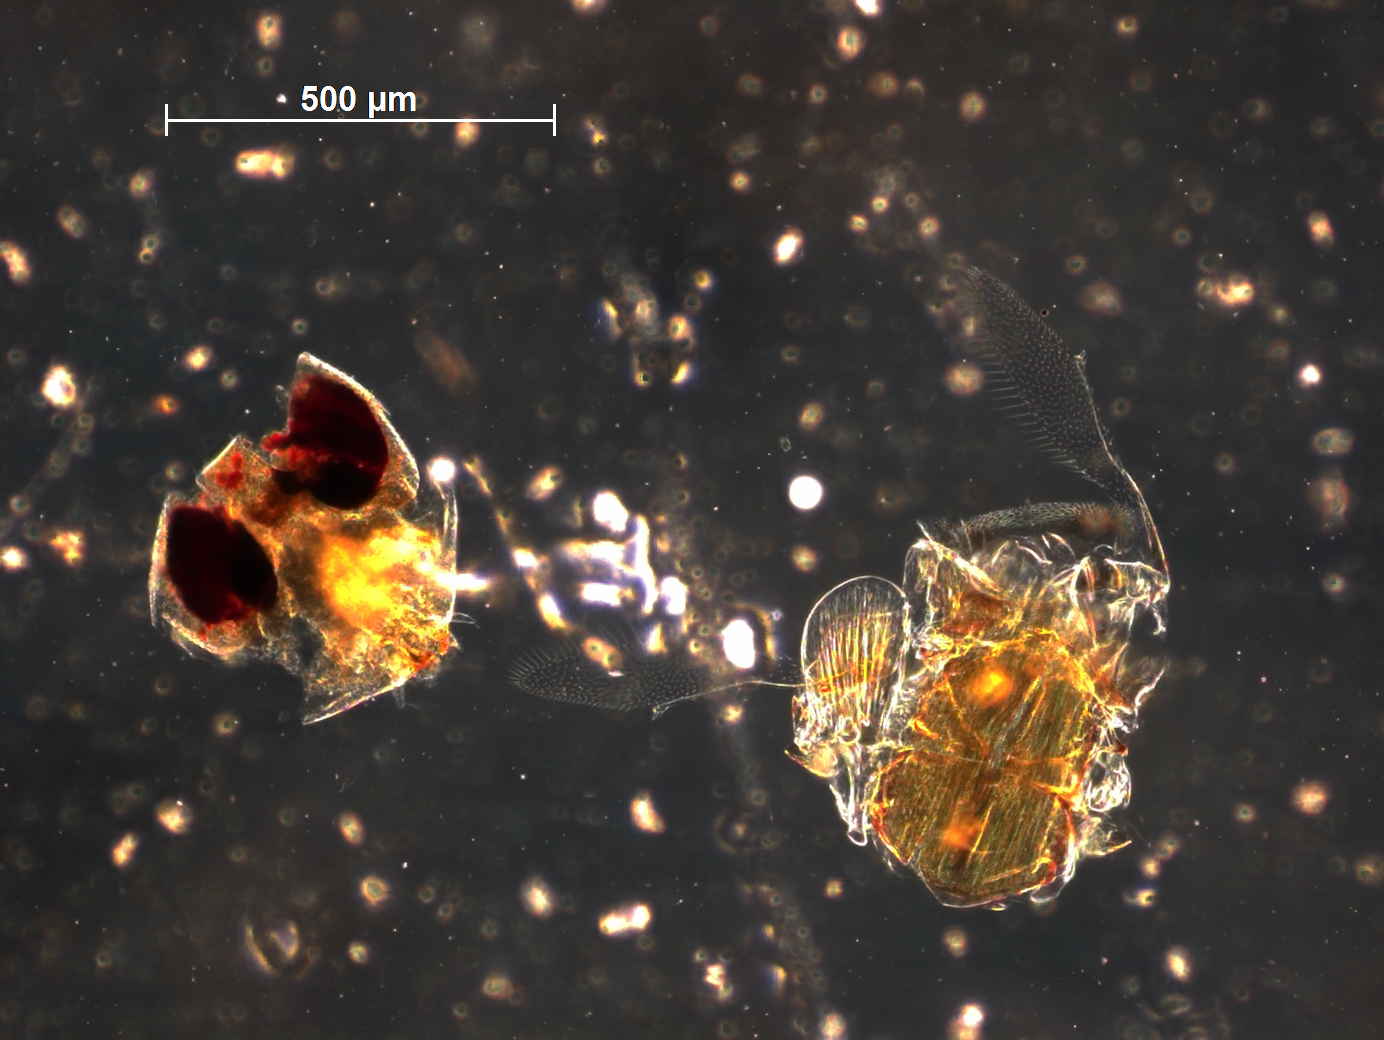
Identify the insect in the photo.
Aphycus malabarensis
